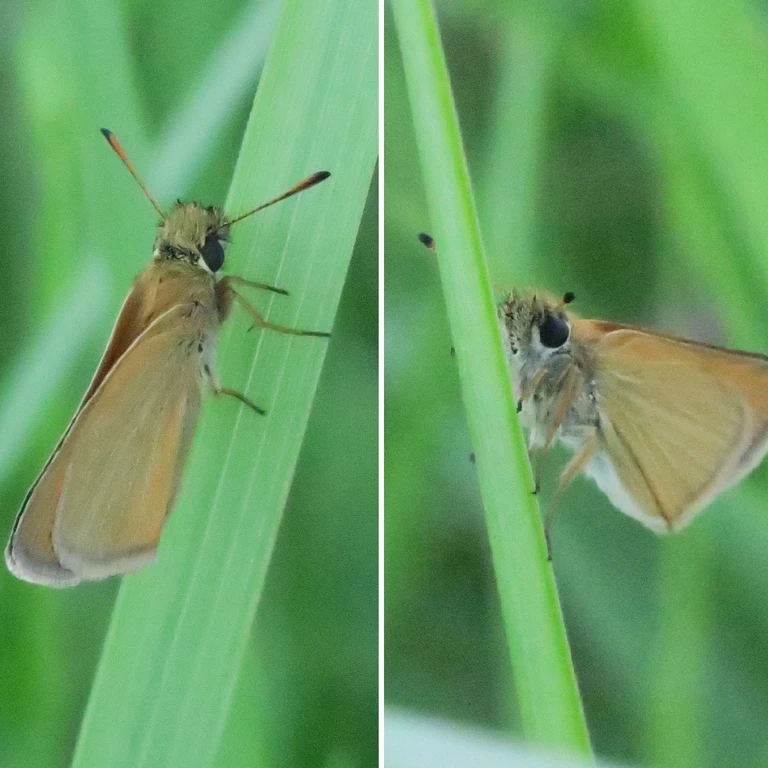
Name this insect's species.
Thymelicus lineola
